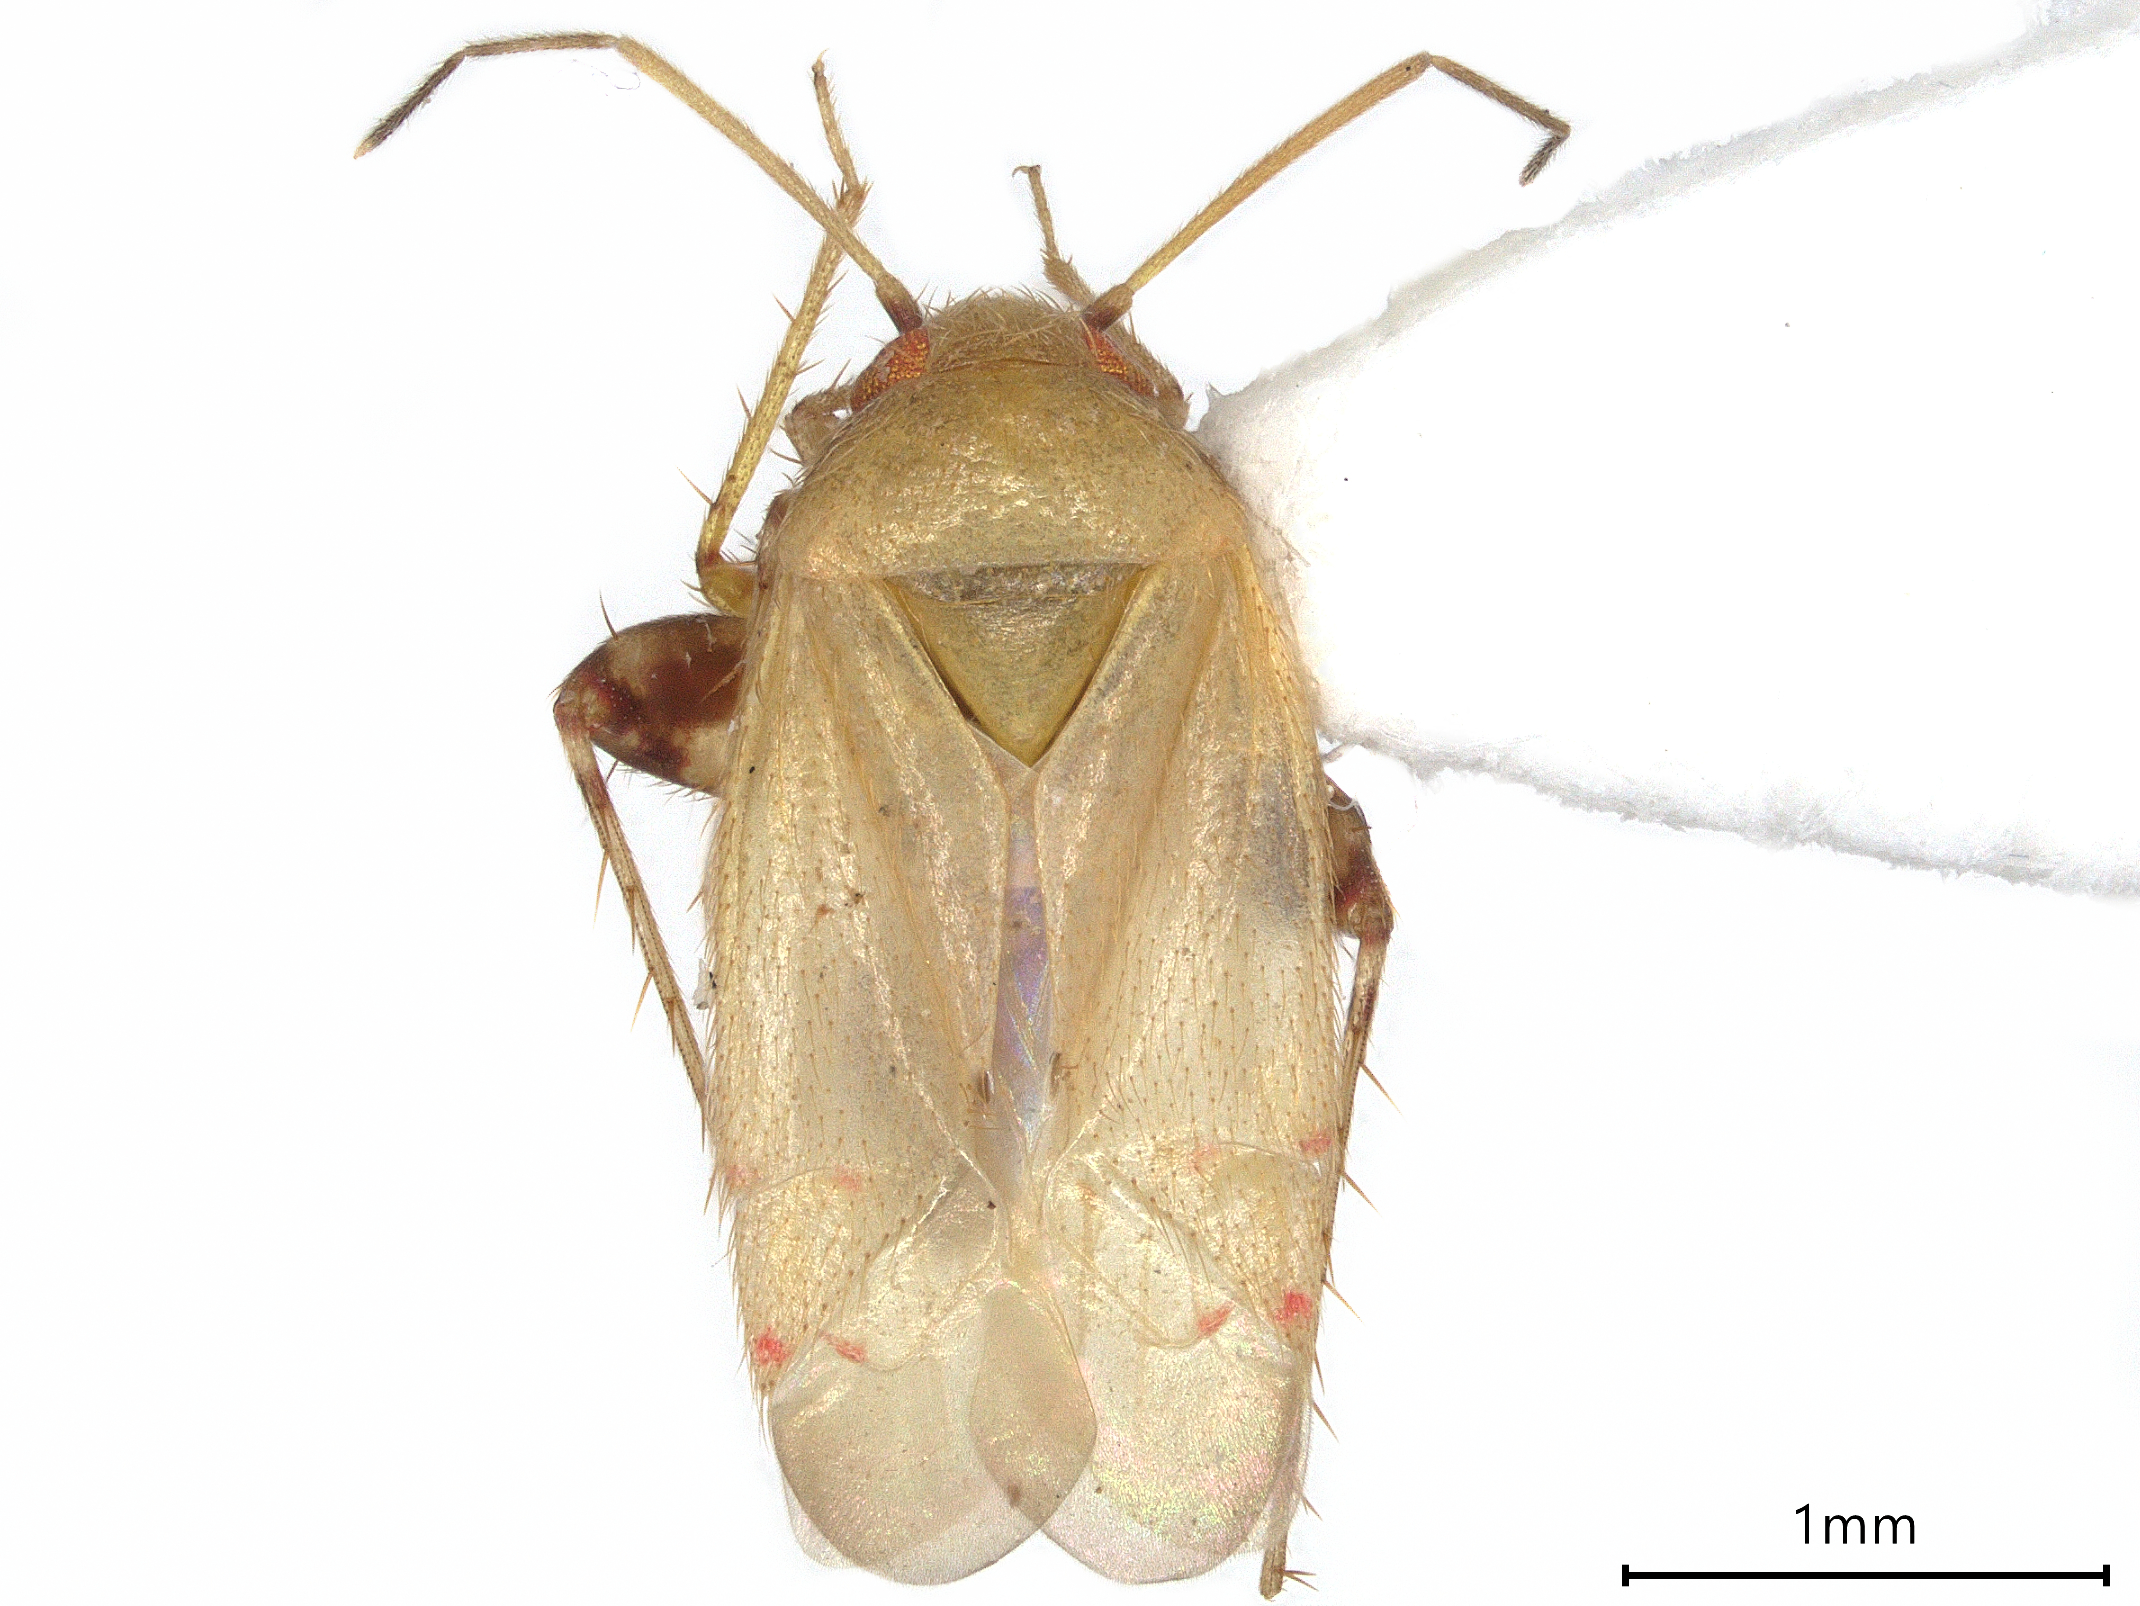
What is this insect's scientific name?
Rubrocuneocoris calvertae
